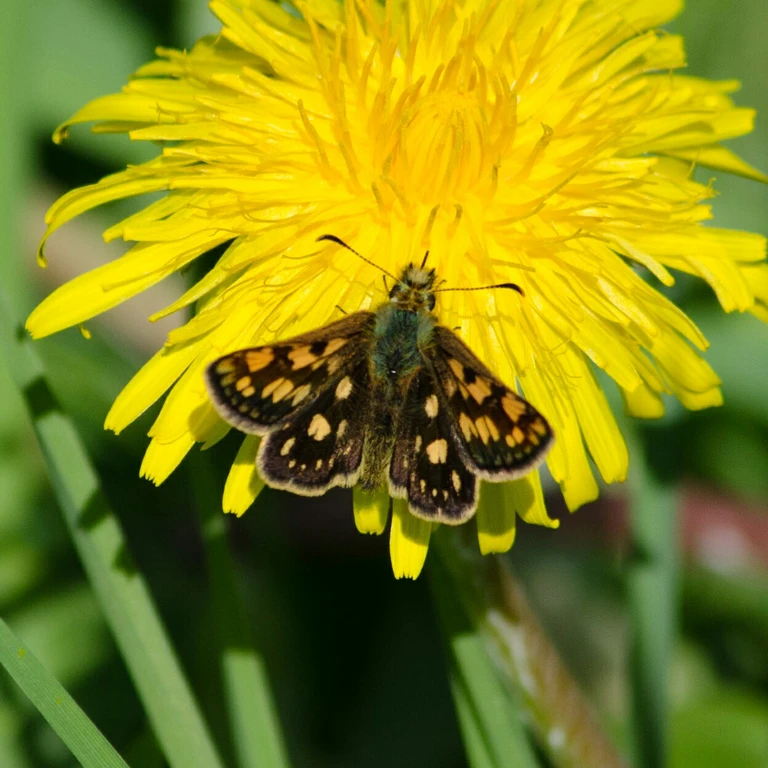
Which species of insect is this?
Carterocephalus palaemon
